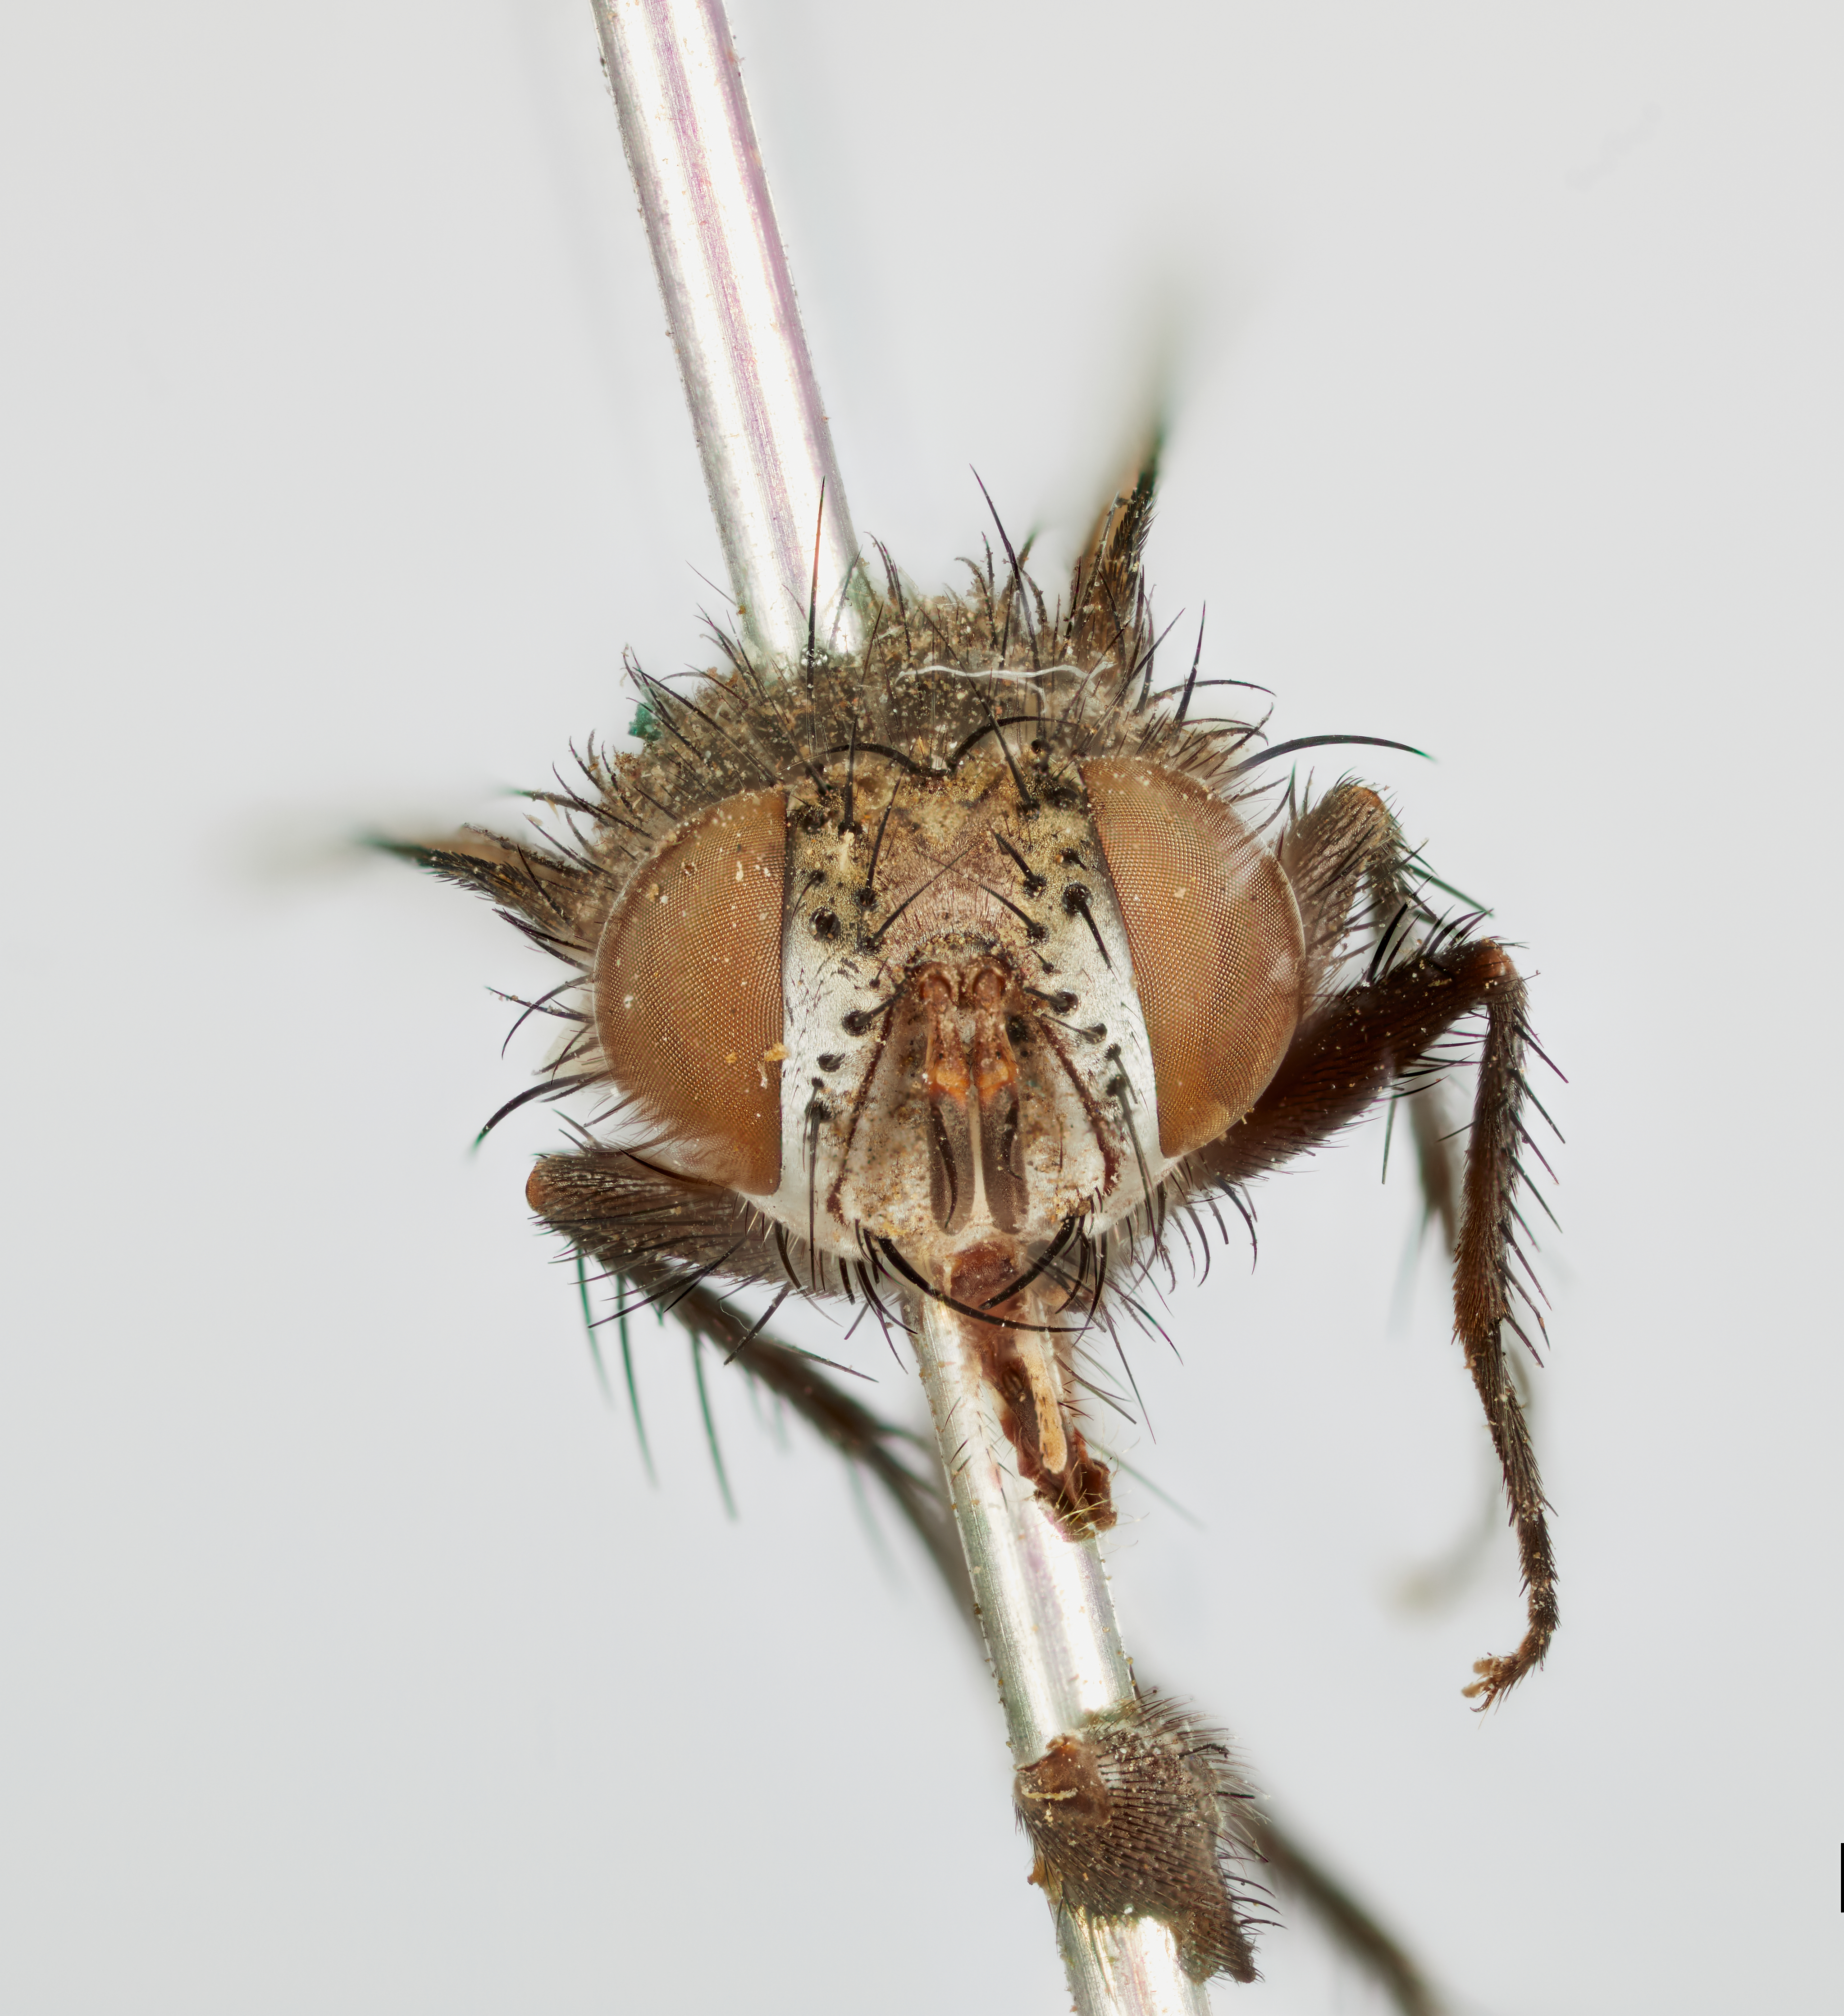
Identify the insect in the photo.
Paraplagia cinerea
